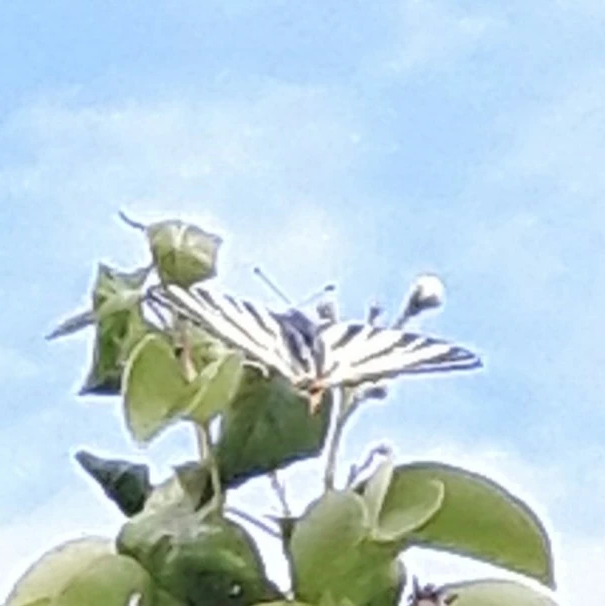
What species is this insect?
Iphiclides podalirius
